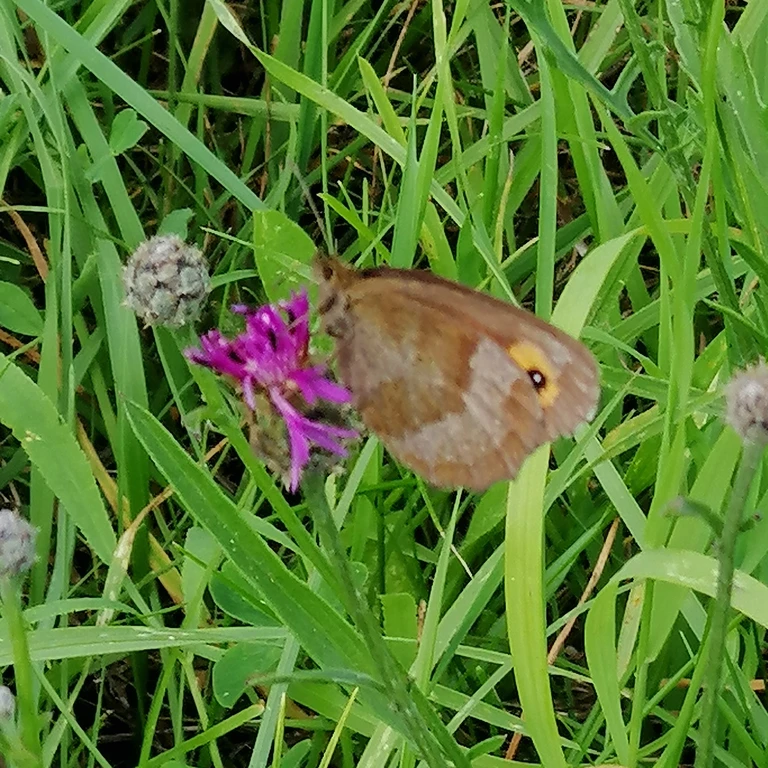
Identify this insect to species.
Maniola jurtina
